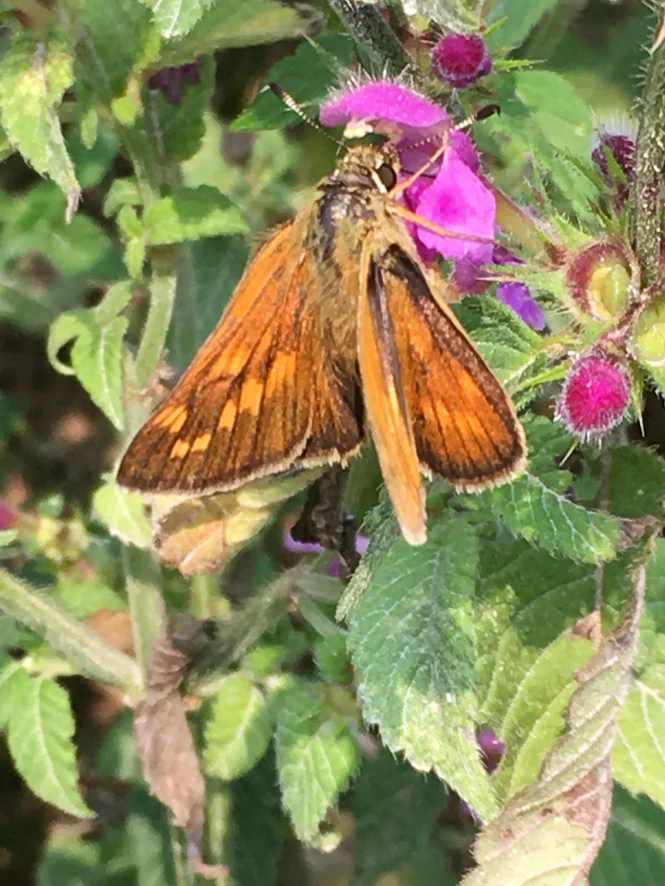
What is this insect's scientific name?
Ochlodes sylvanus (also Ochlodes venata)
